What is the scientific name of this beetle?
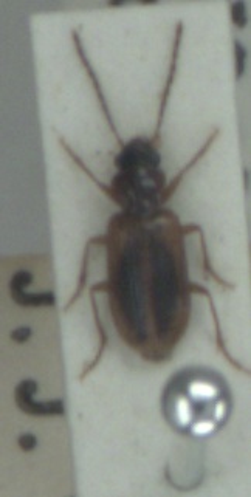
Anthracus consputus
